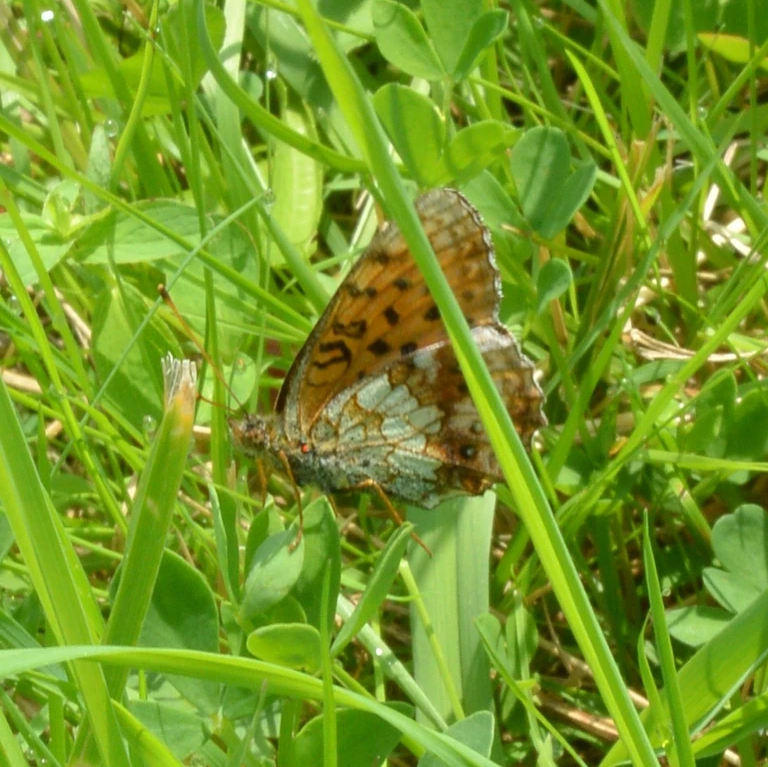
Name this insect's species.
Brenthis ino
